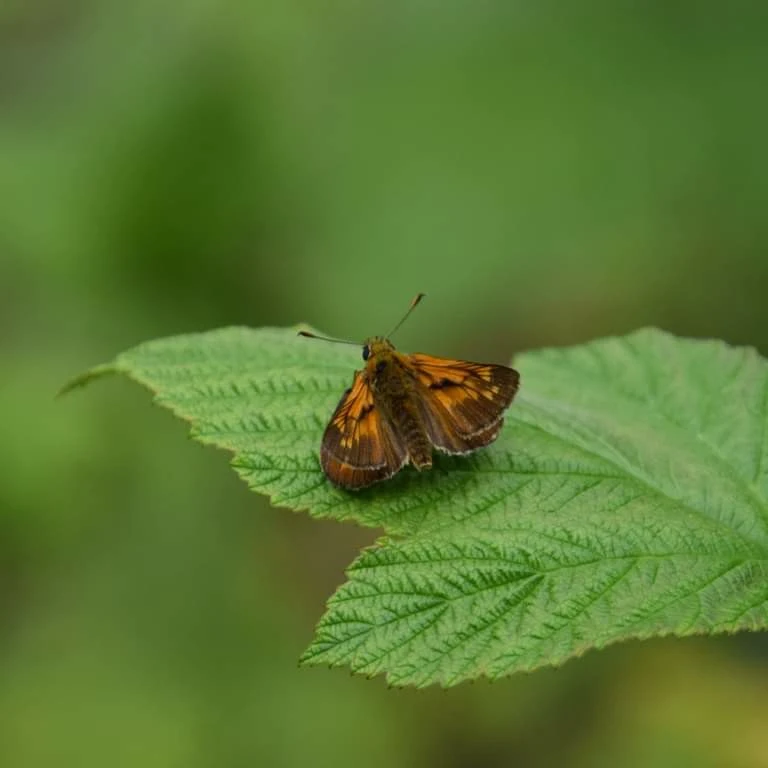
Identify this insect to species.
Ochlodes sylvanus (also Ochlodes venata)
